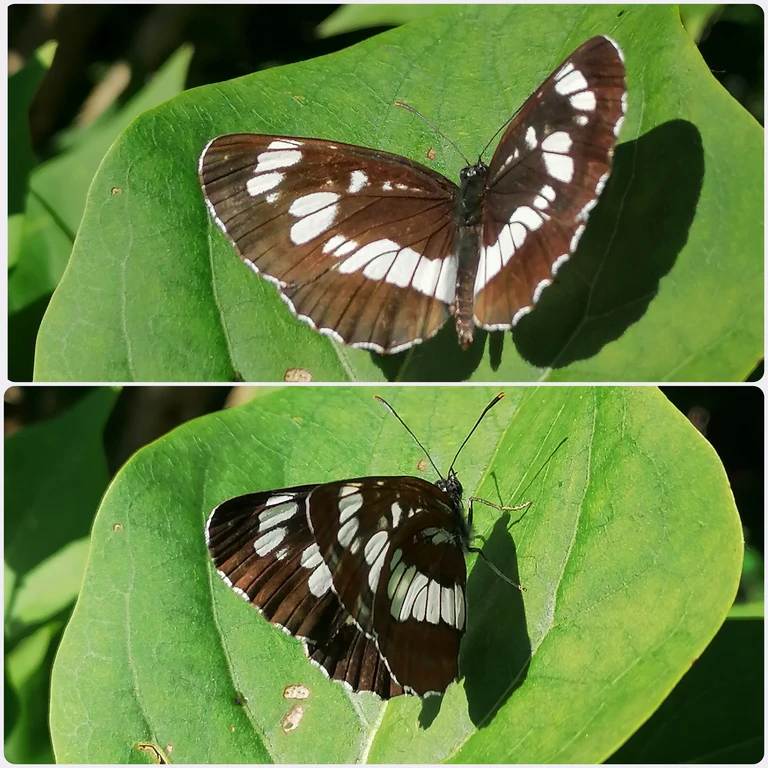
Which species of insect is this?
Neptis rivularis
